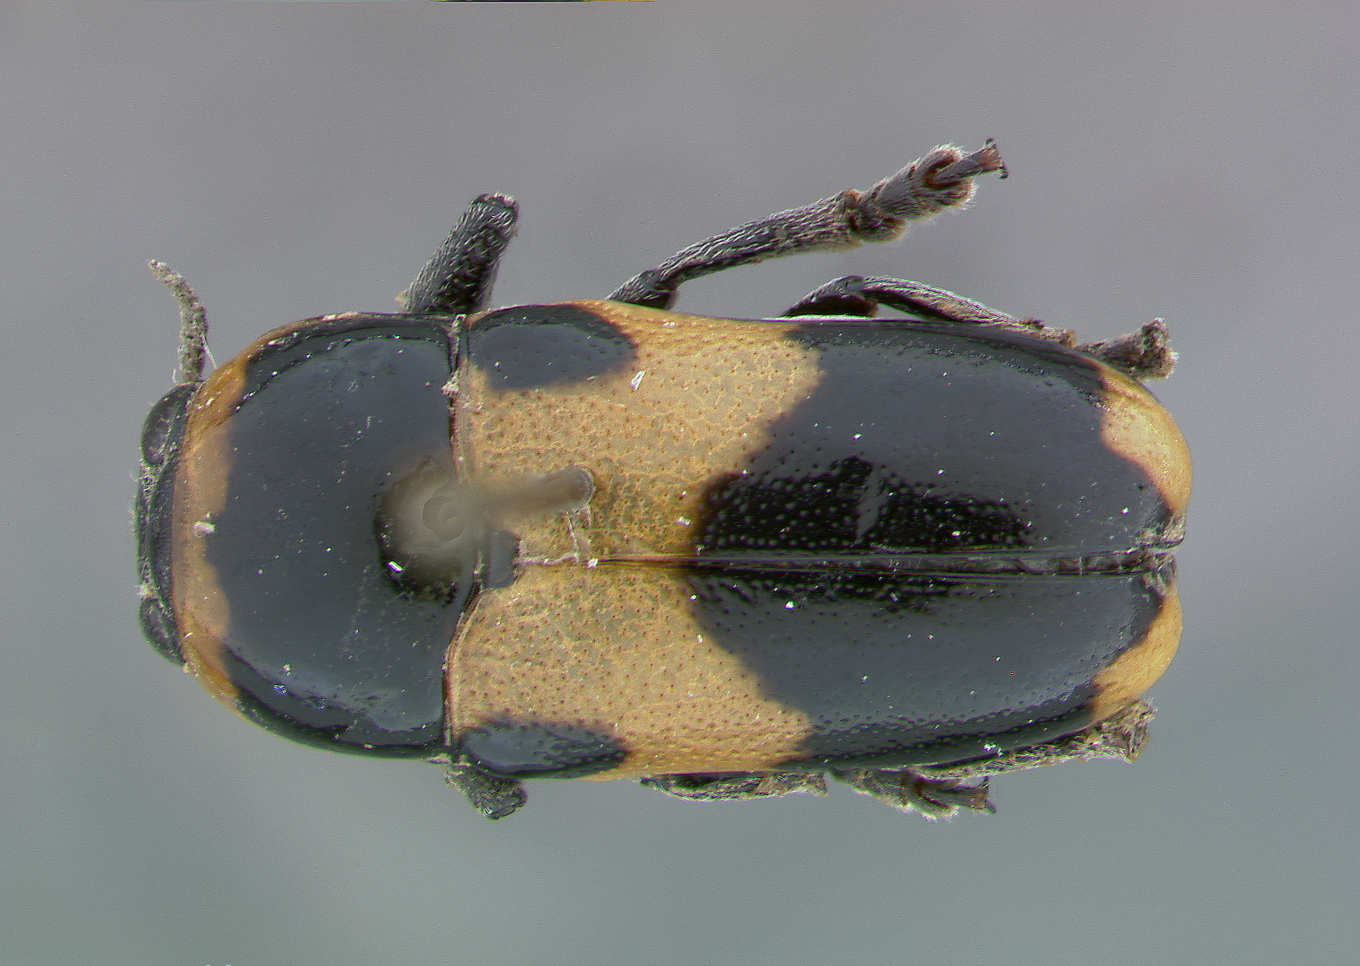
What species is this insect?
Protoclytra agrestris
